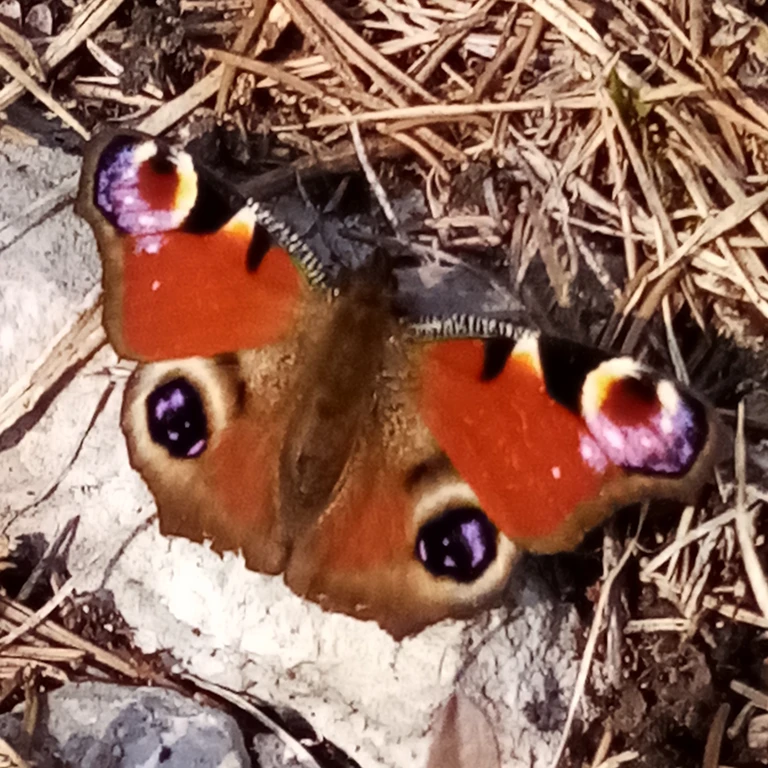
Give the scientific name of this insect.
Aglais io
